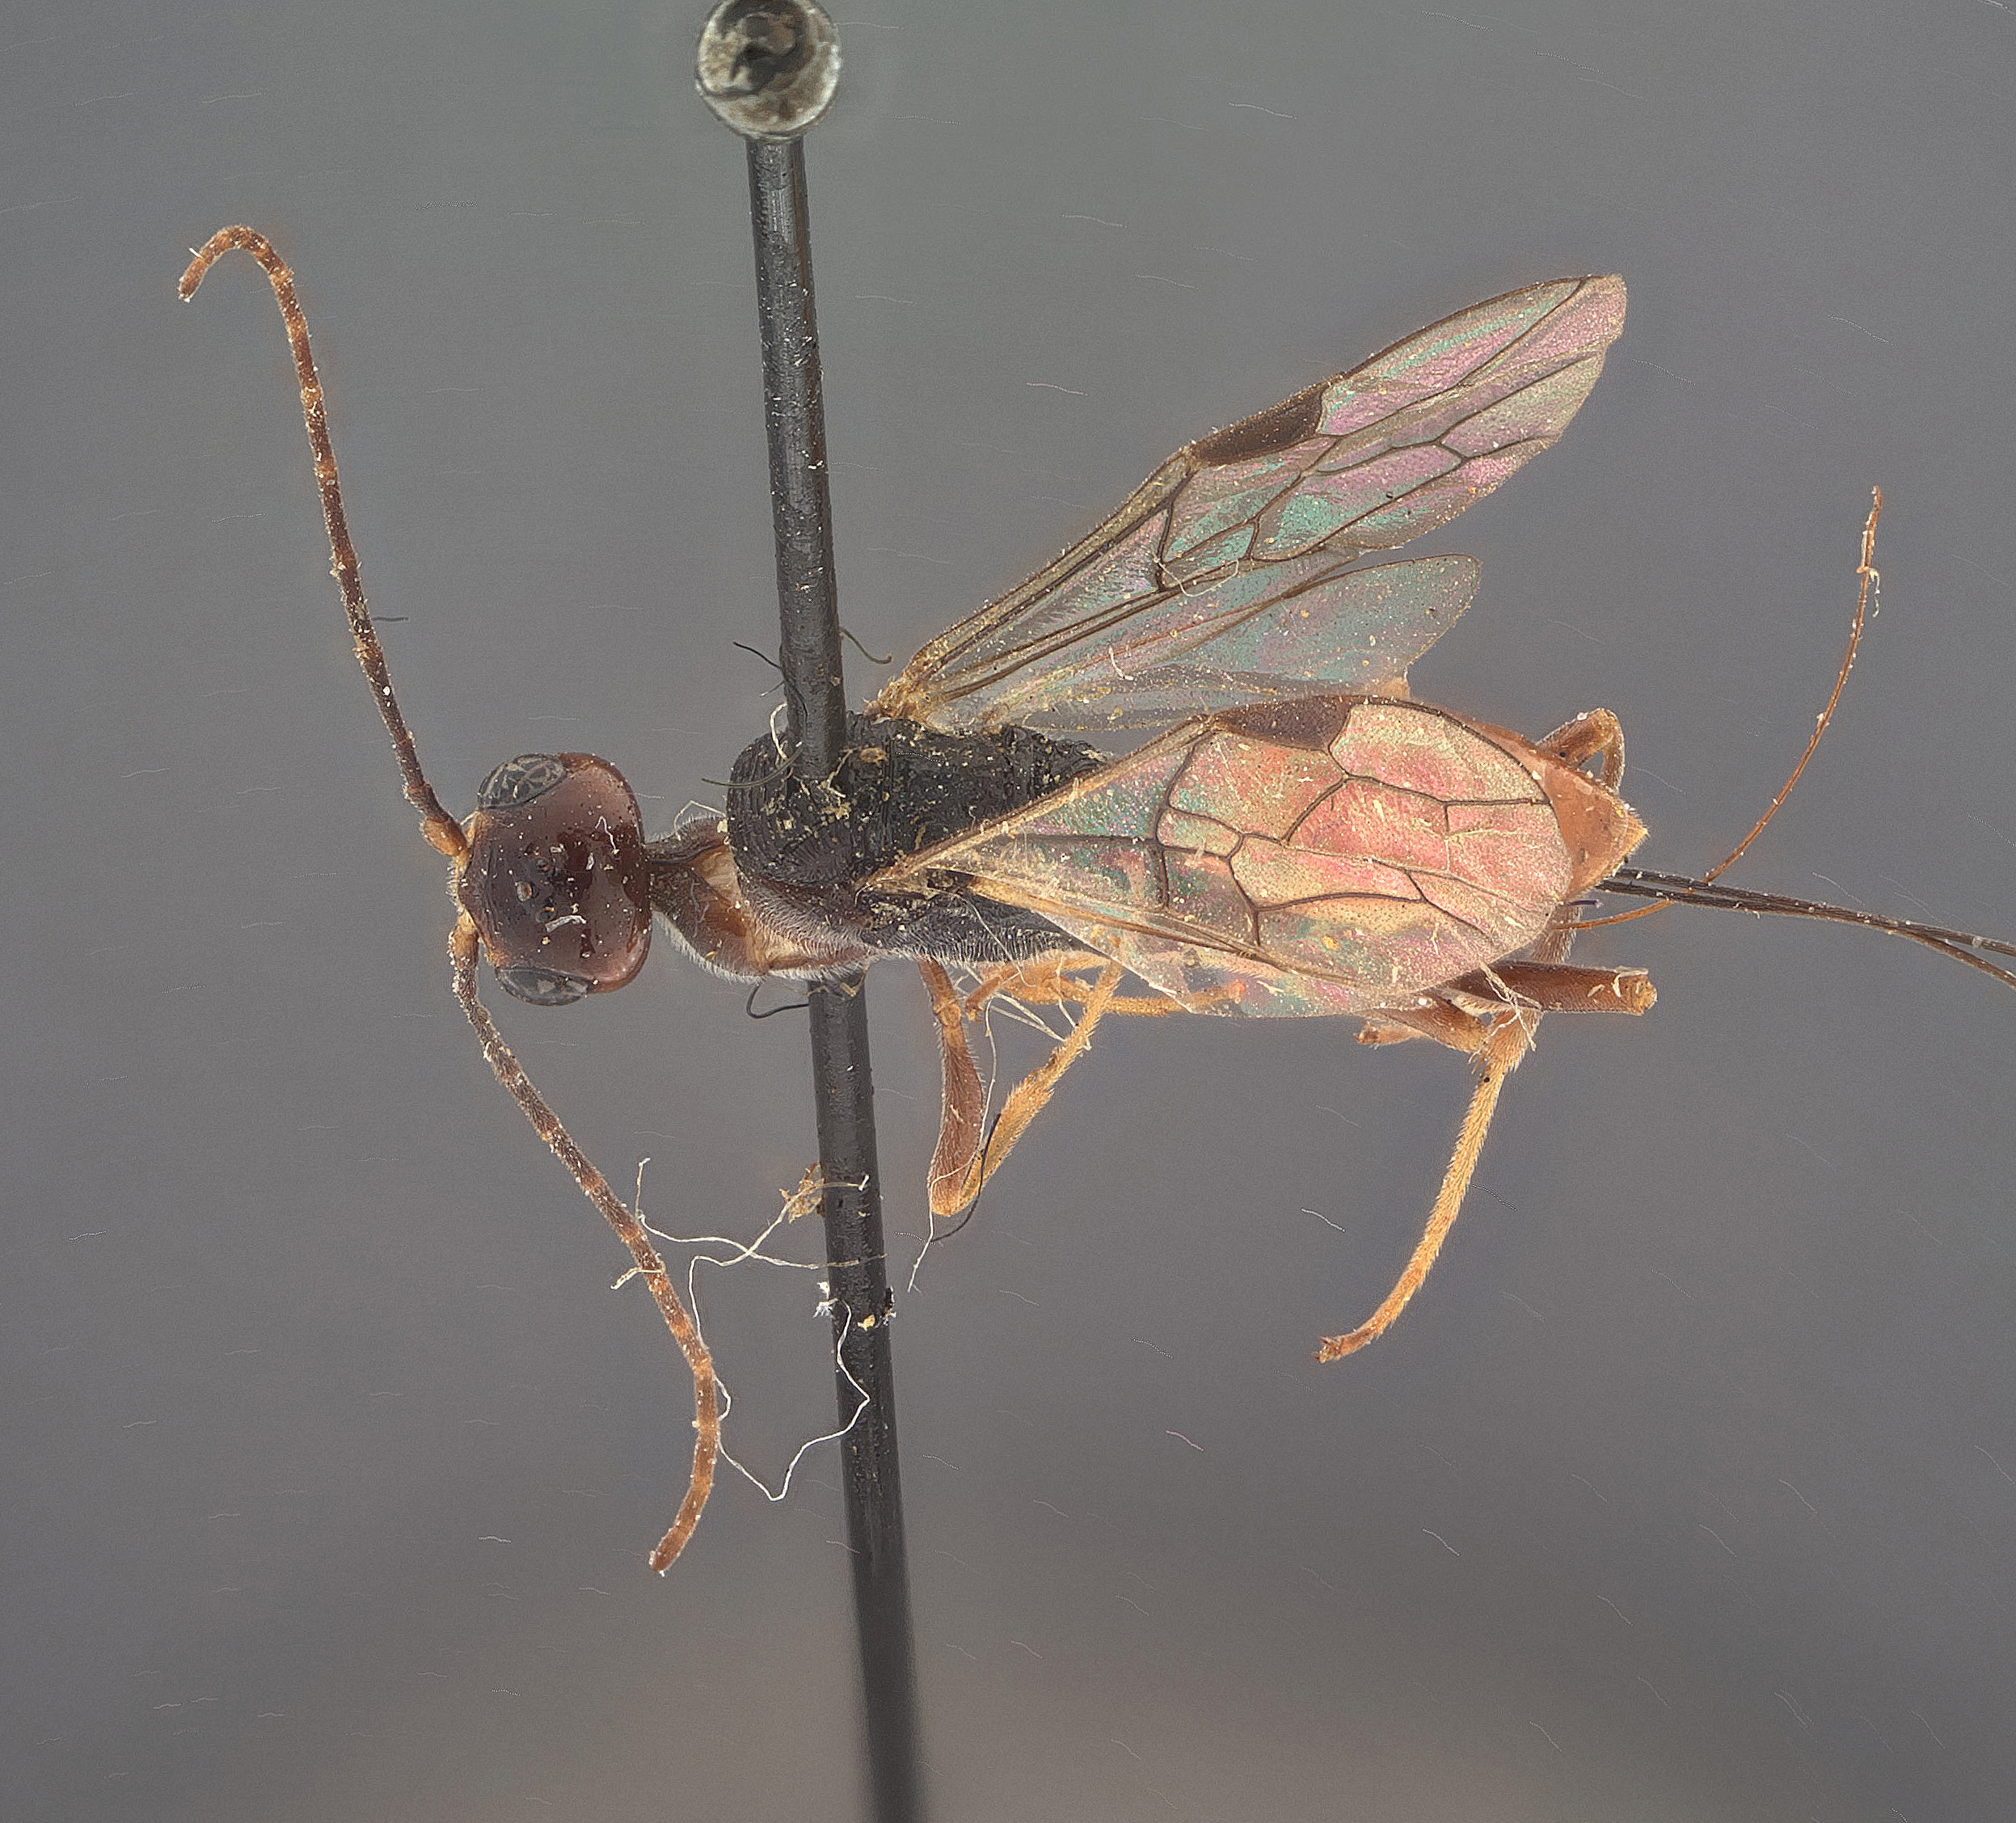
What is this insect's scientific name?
Aulacus digitalis
